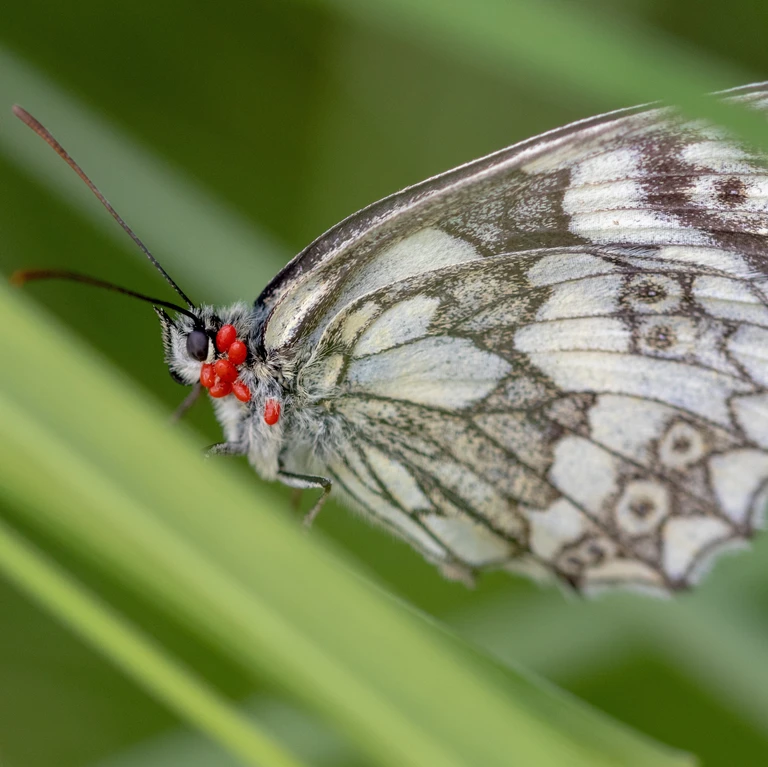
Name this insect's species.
Melanargia galathea
